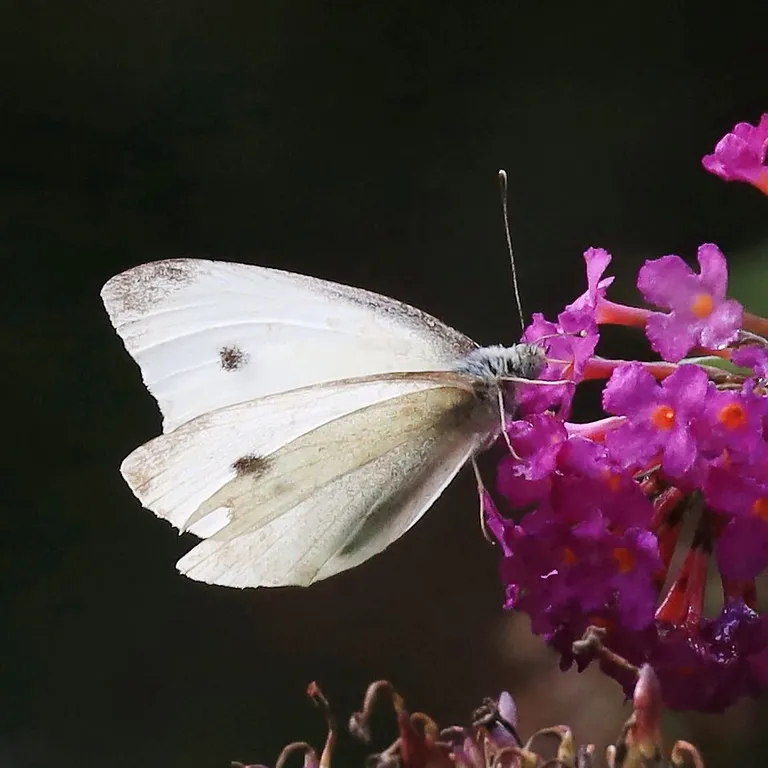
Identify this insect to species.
Pieris rapae
